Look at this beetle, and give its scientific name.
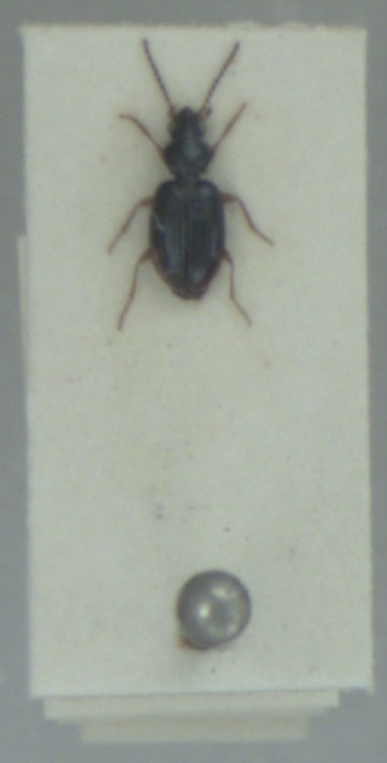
Bembidion assimile
